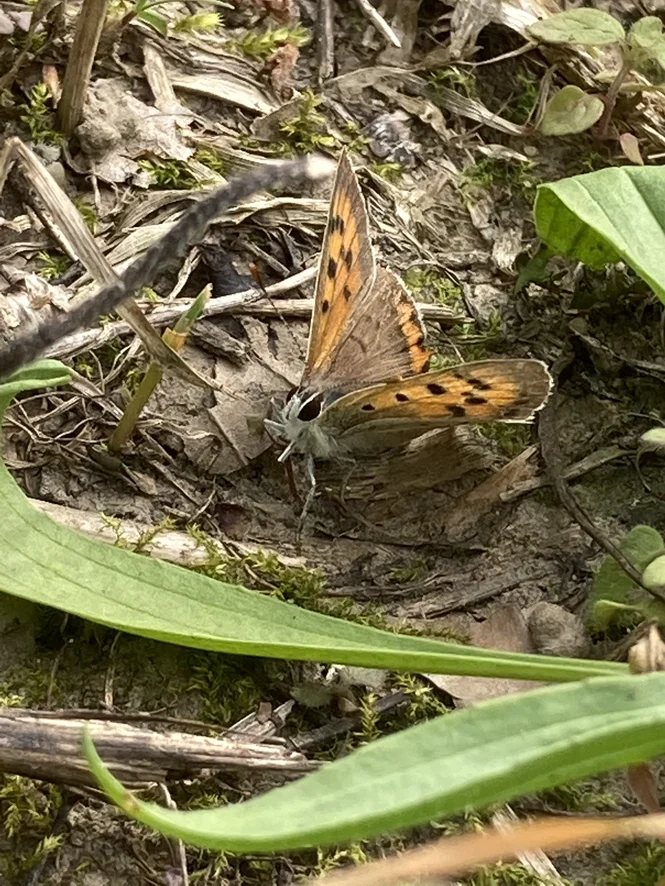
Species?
Lycaena phlaeas
